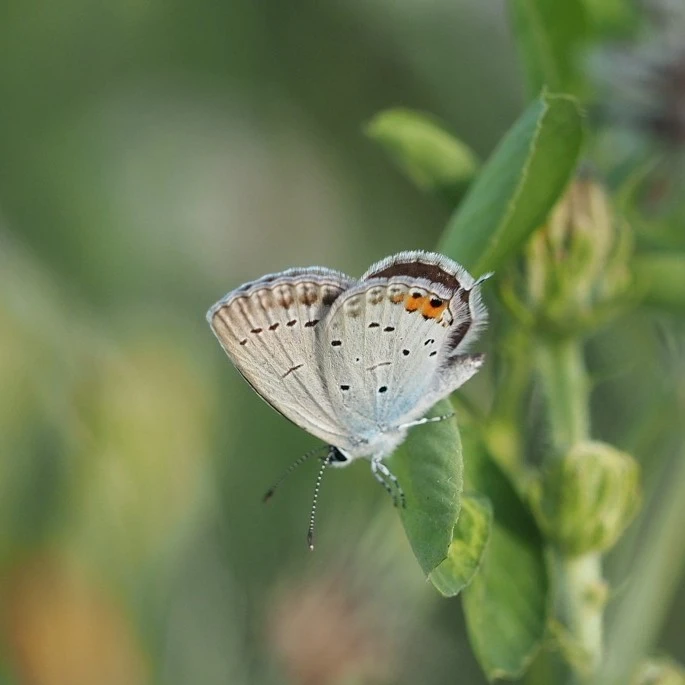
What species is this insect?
Cupido argiades (also Elkalyce argiades)
